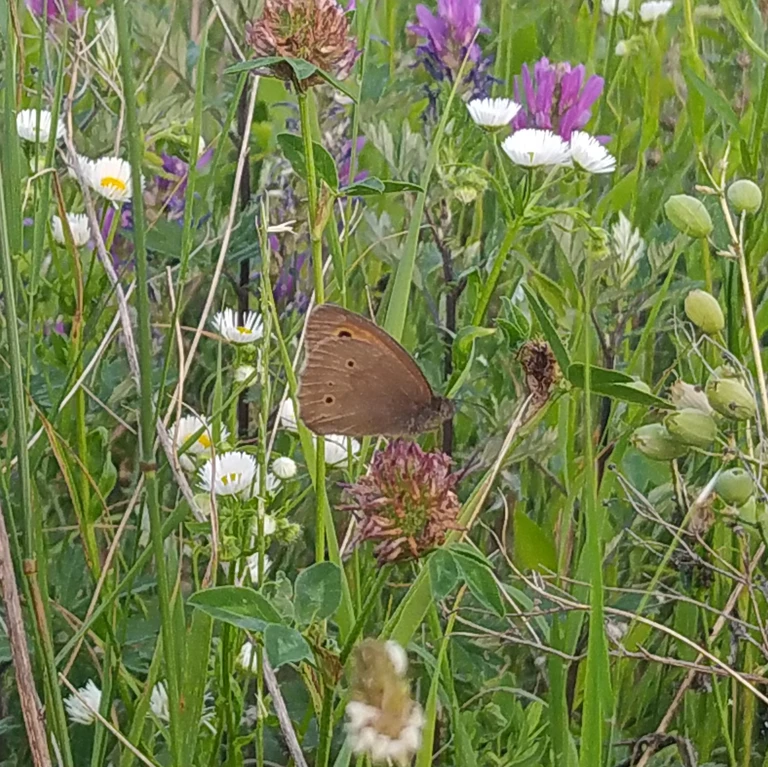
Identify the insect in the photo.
Maniola jurtina
